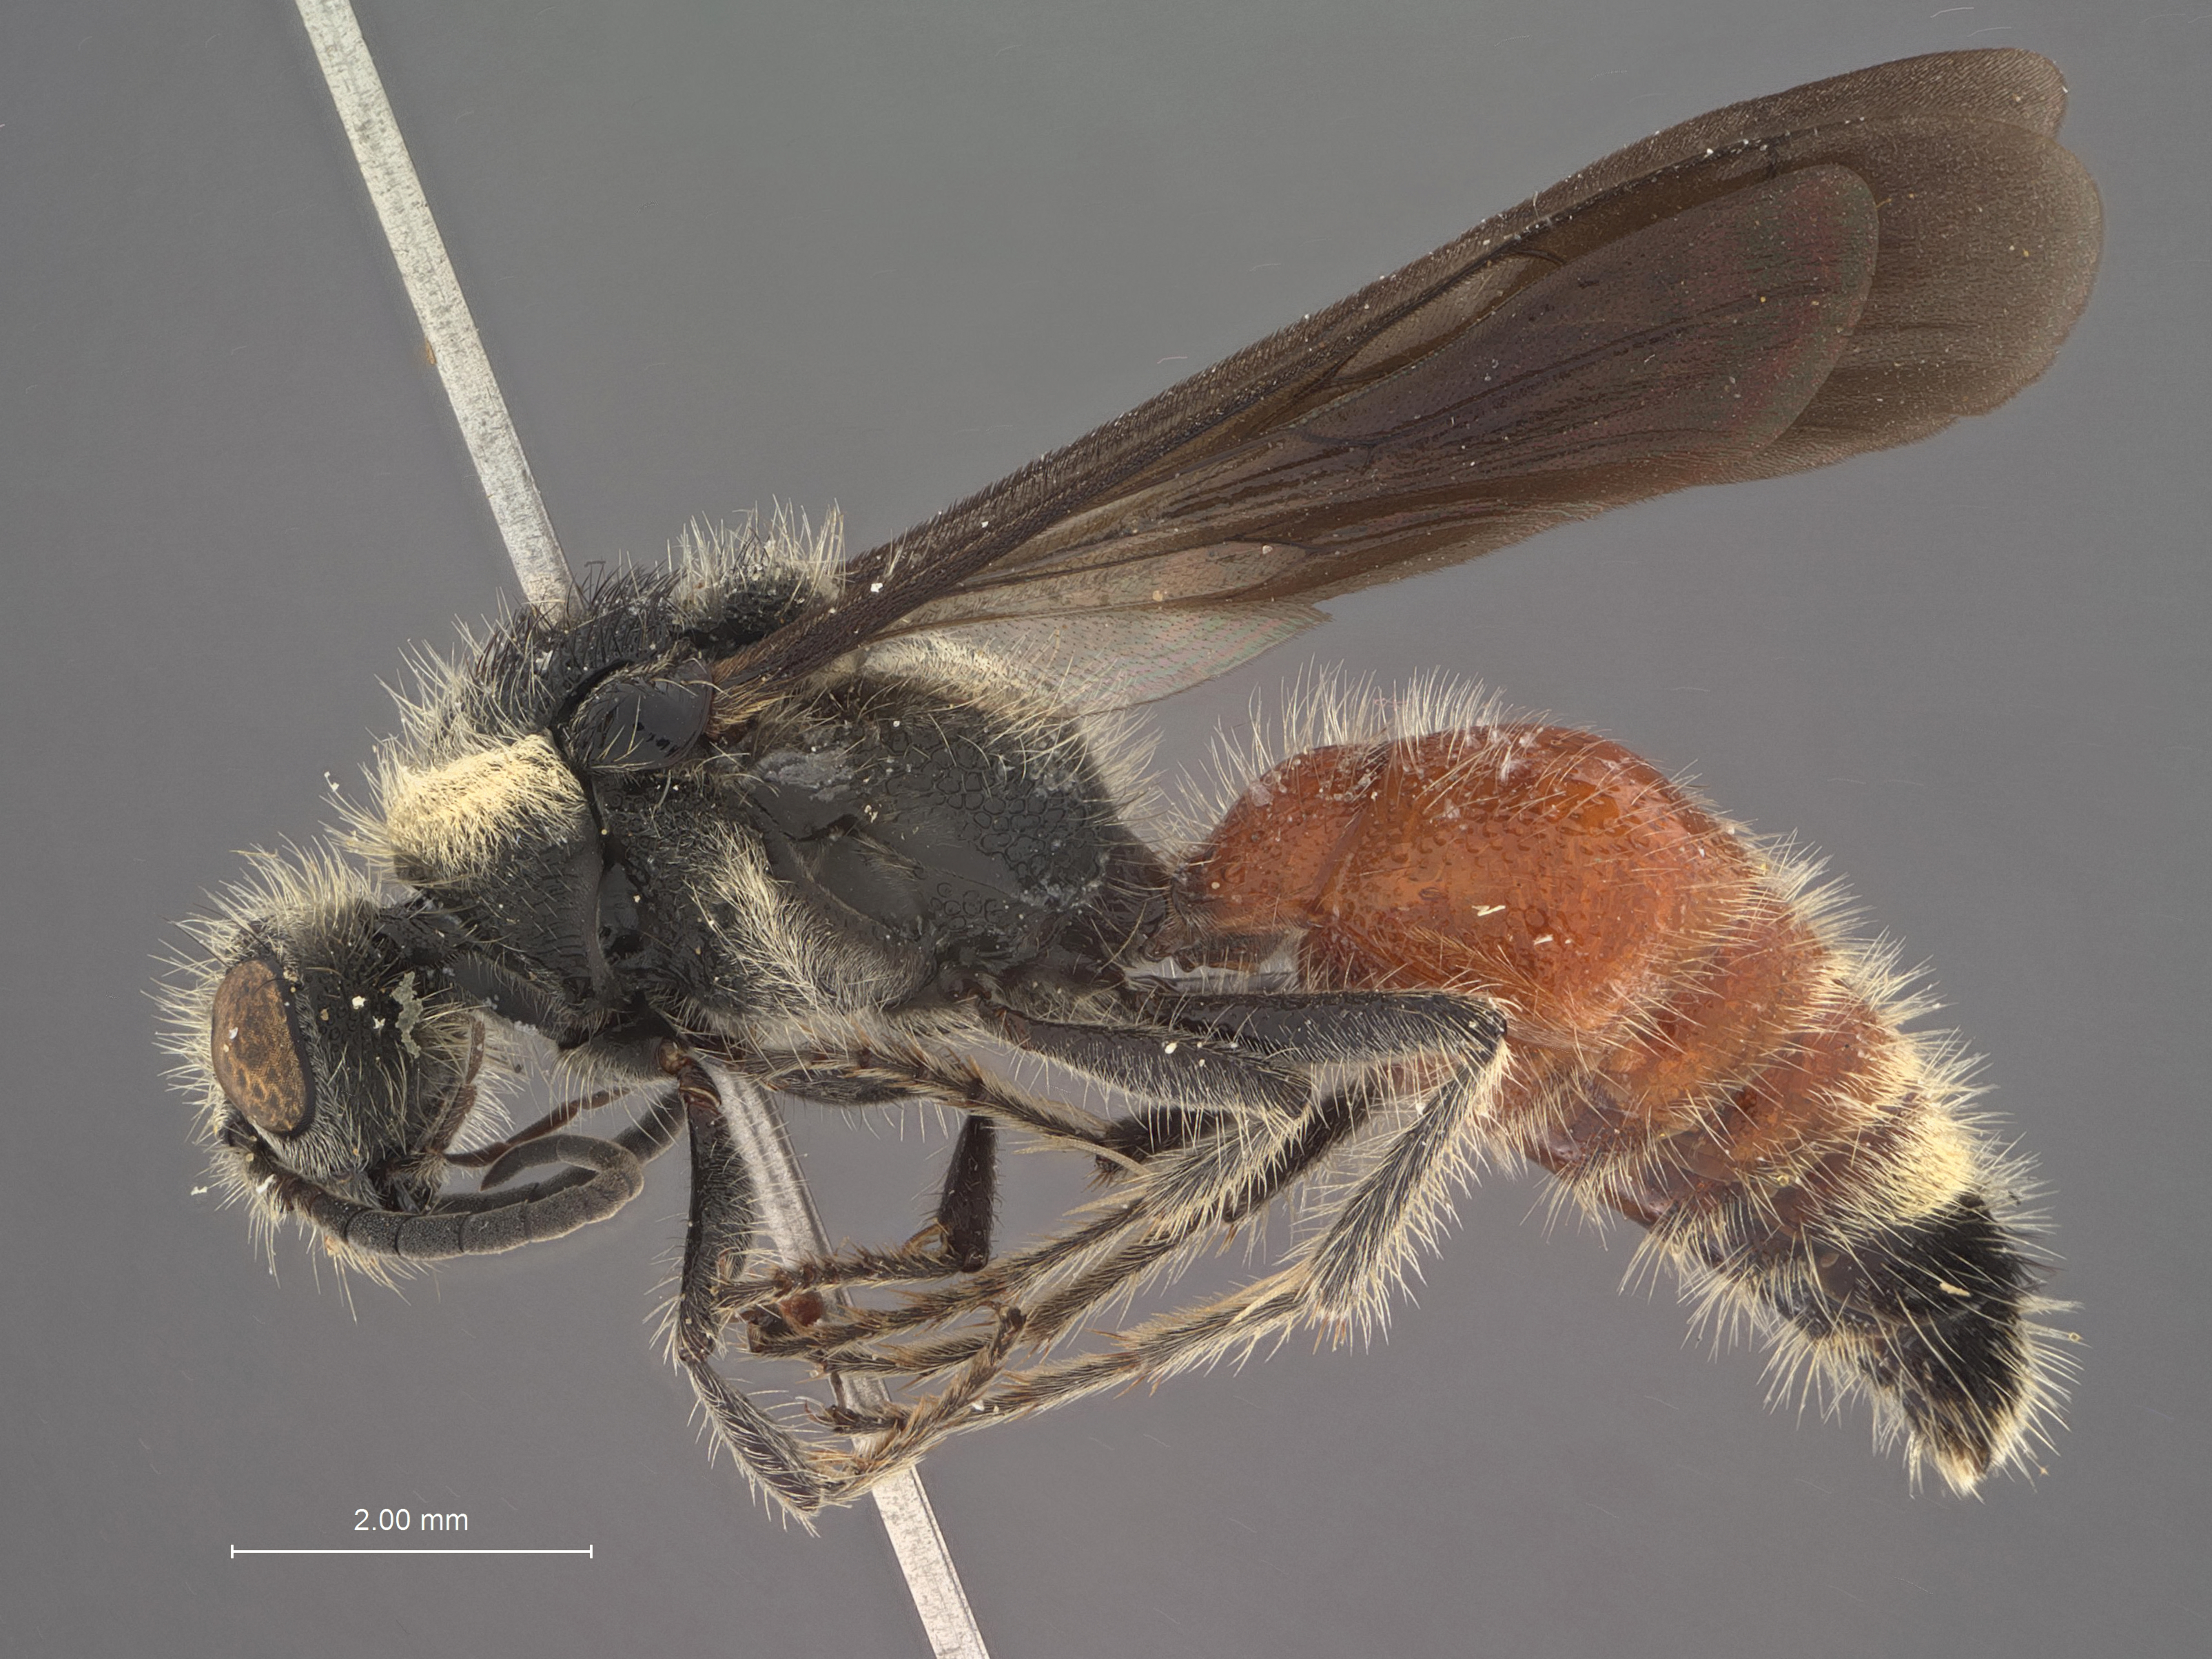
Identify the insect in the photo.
Trogaspidia yuliensis
